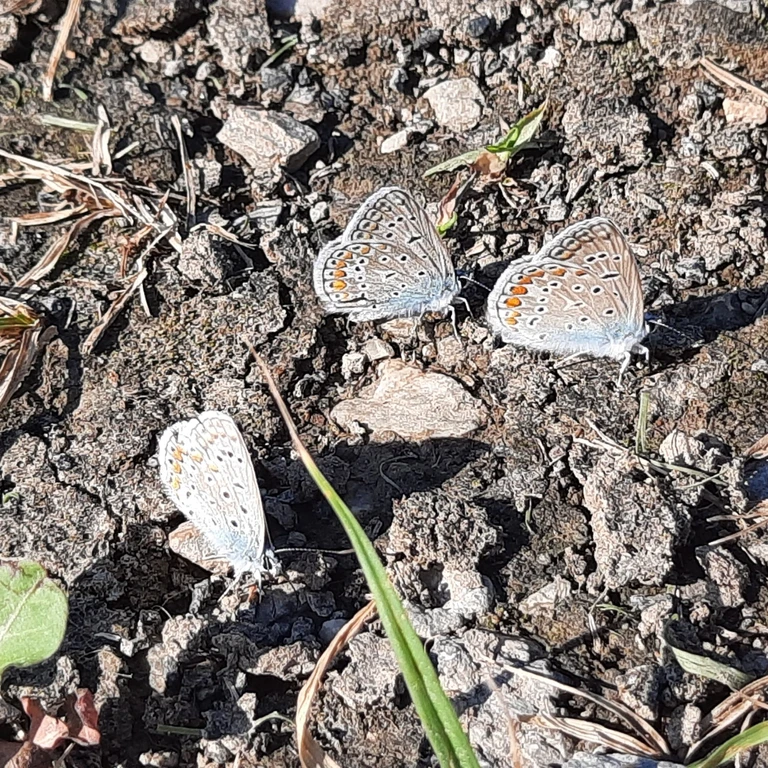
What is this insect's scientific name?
Polyommatus icarus
